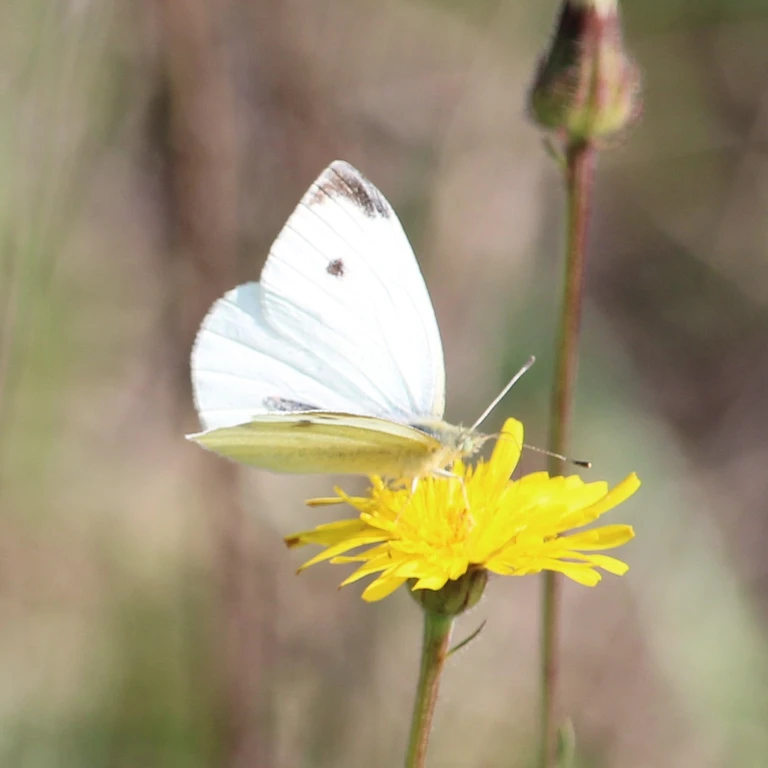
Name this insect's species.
Pieris rapae
